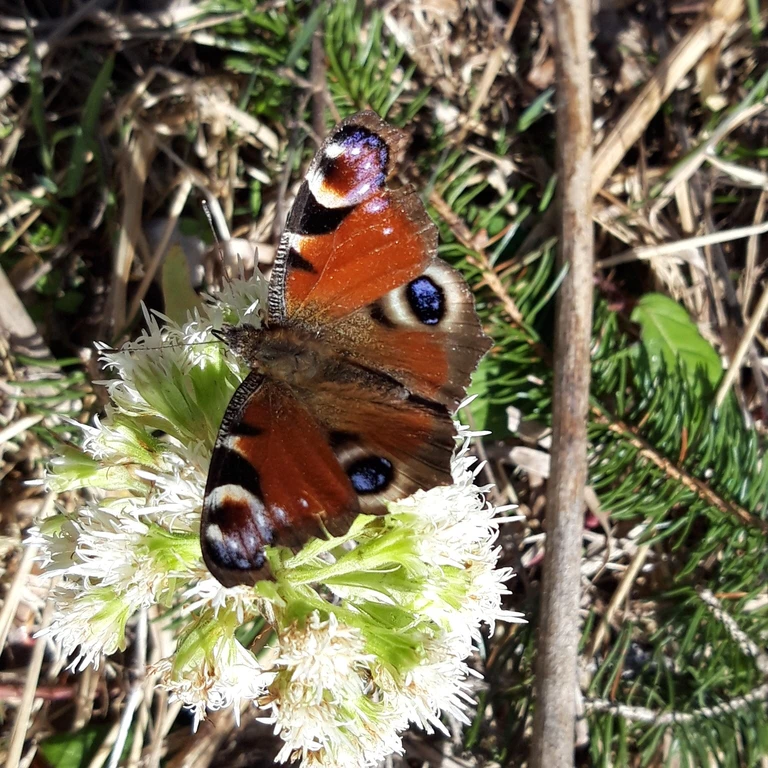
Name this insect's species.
Aglais io
